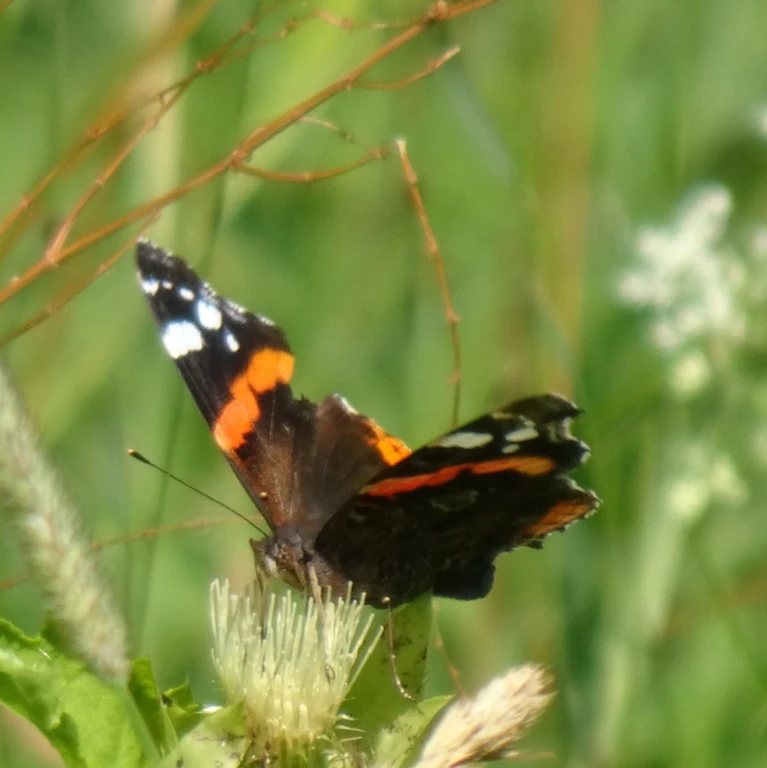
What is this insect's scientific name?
Vanessa atalanta
